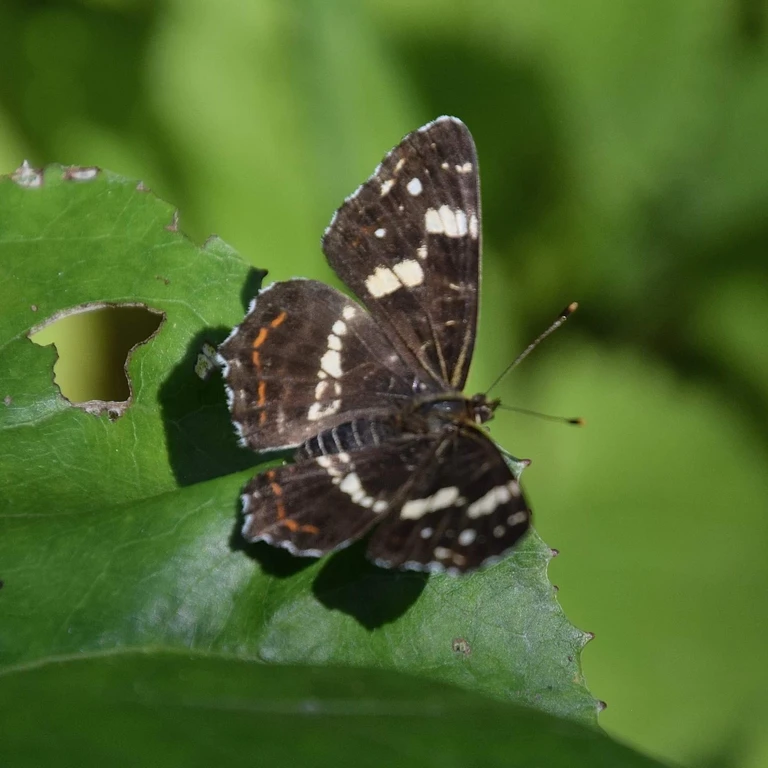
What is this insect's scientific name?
Araschnia levana
